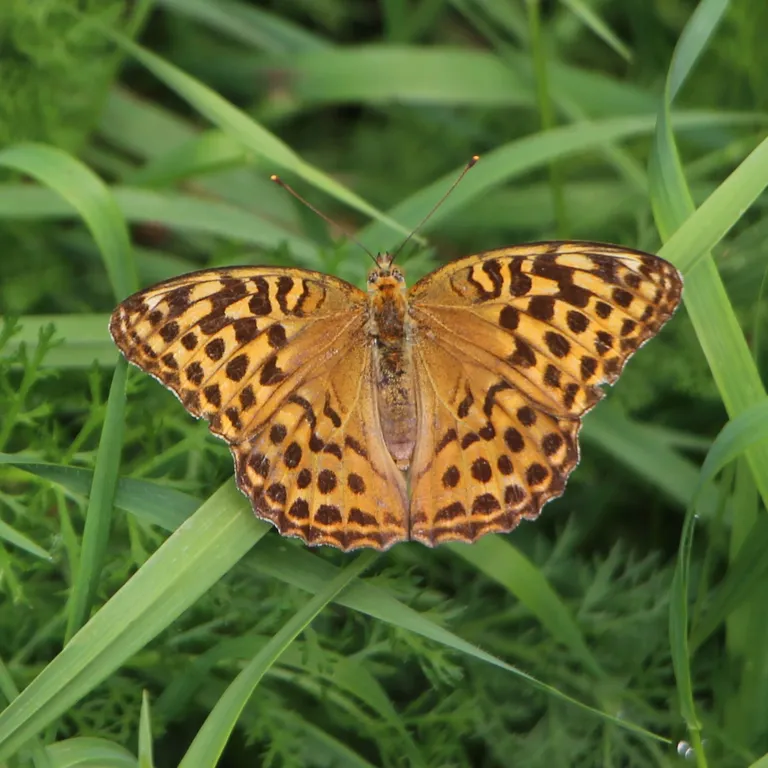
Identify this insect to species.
Argynnis paphia
